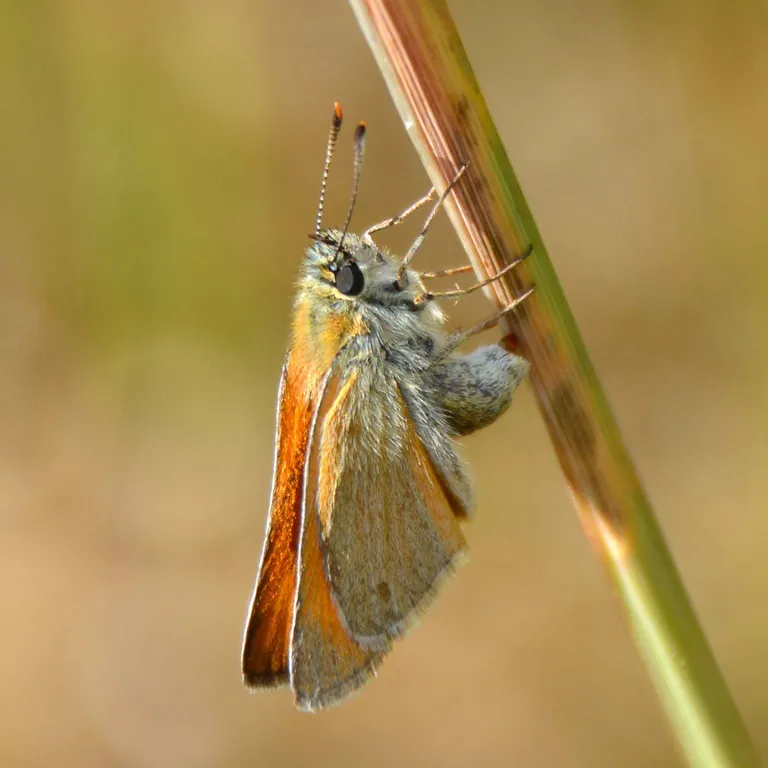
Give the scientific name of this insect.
Thymelicus sylvestris
